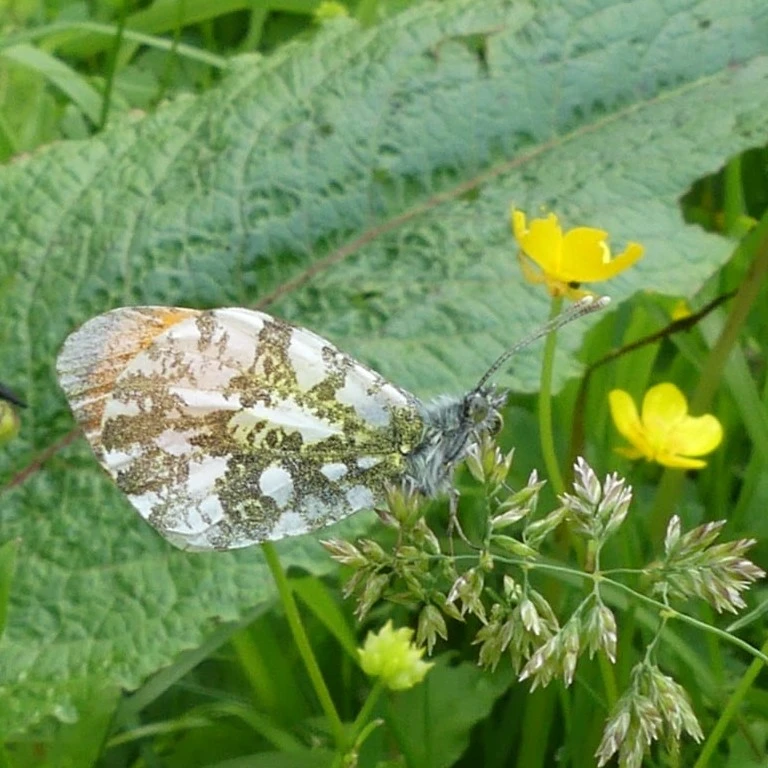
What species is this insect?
Anthocharis cardamines
